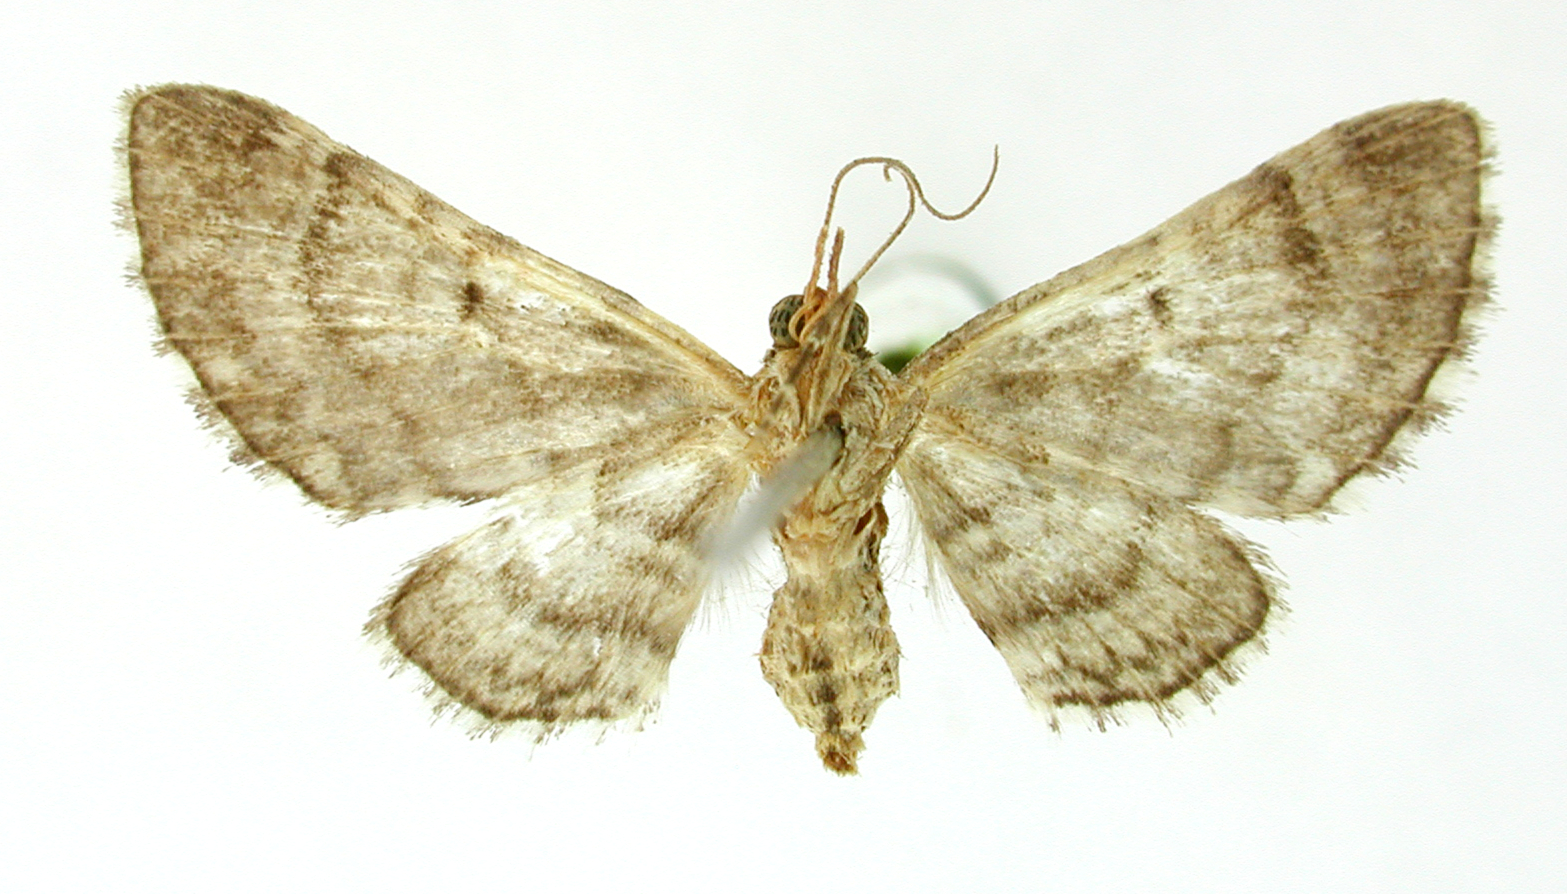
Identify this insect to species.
Tephroclystia conduplicata
